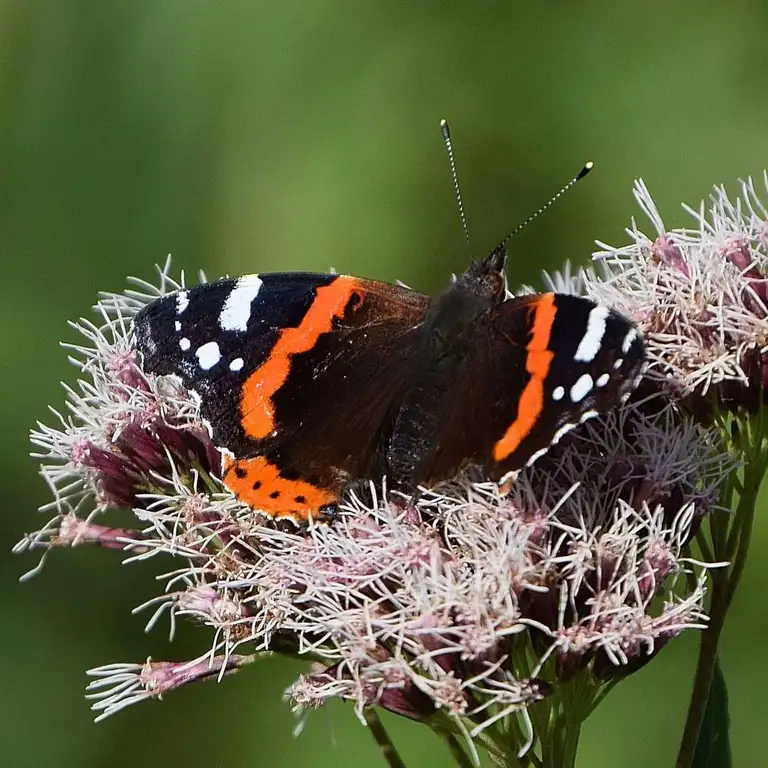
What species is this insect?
Vanessa atalanta
